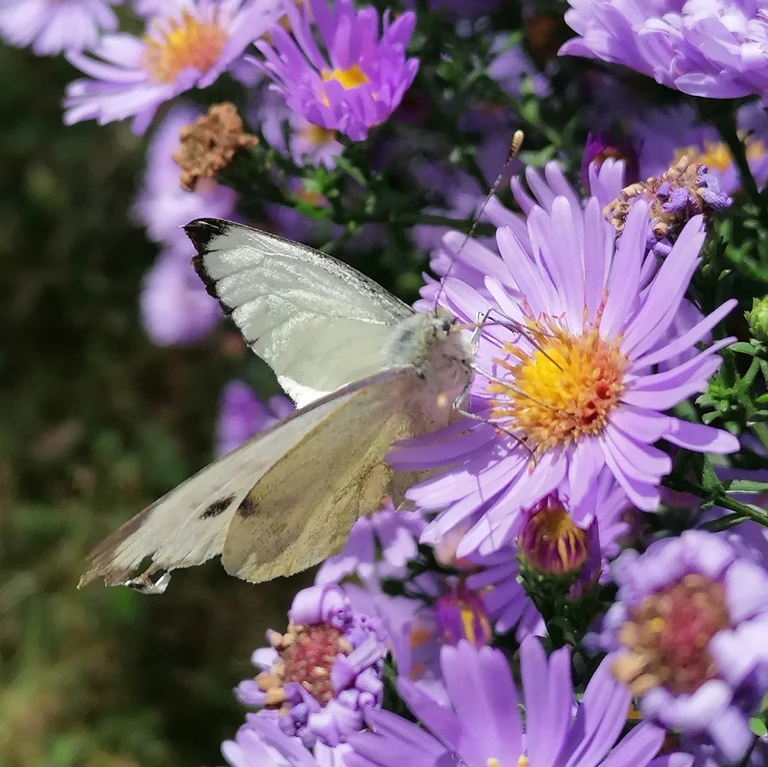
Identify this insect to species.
Pieris brassicae
